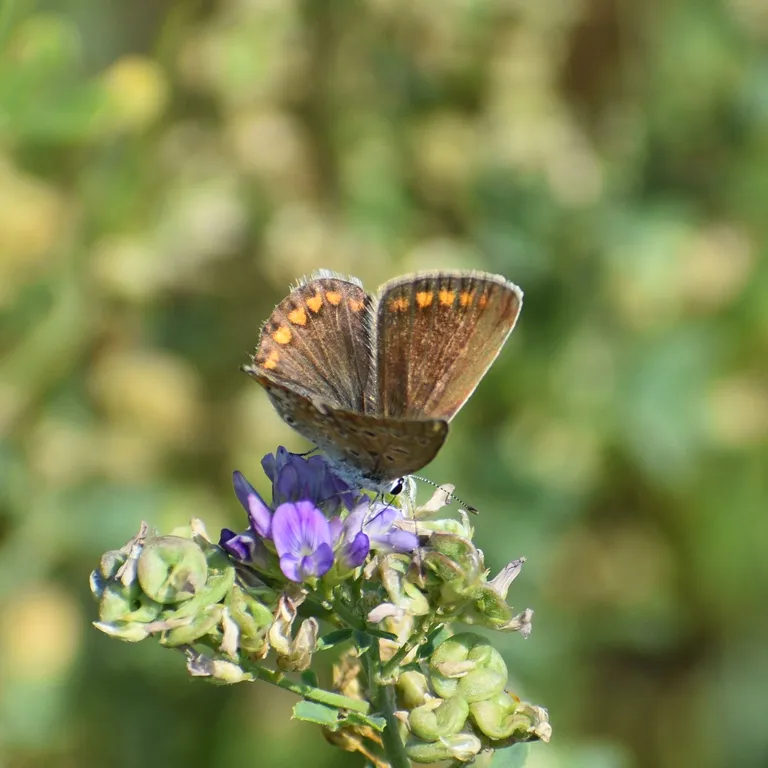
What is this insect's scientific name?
Polyommatus icarus
